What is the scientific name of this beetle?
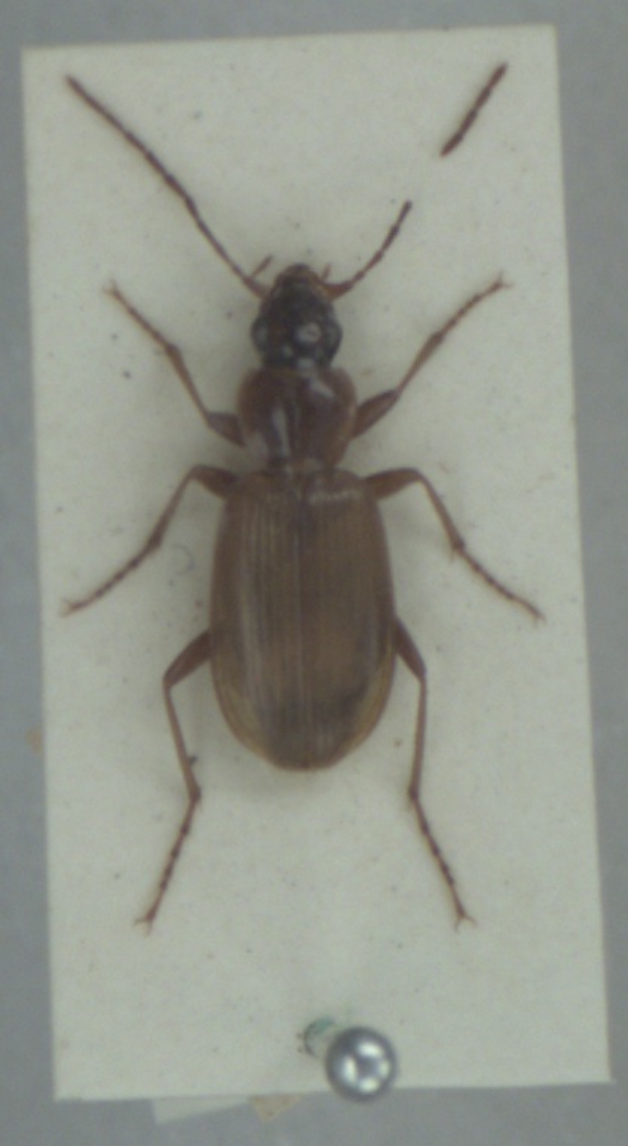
Platynus livens
